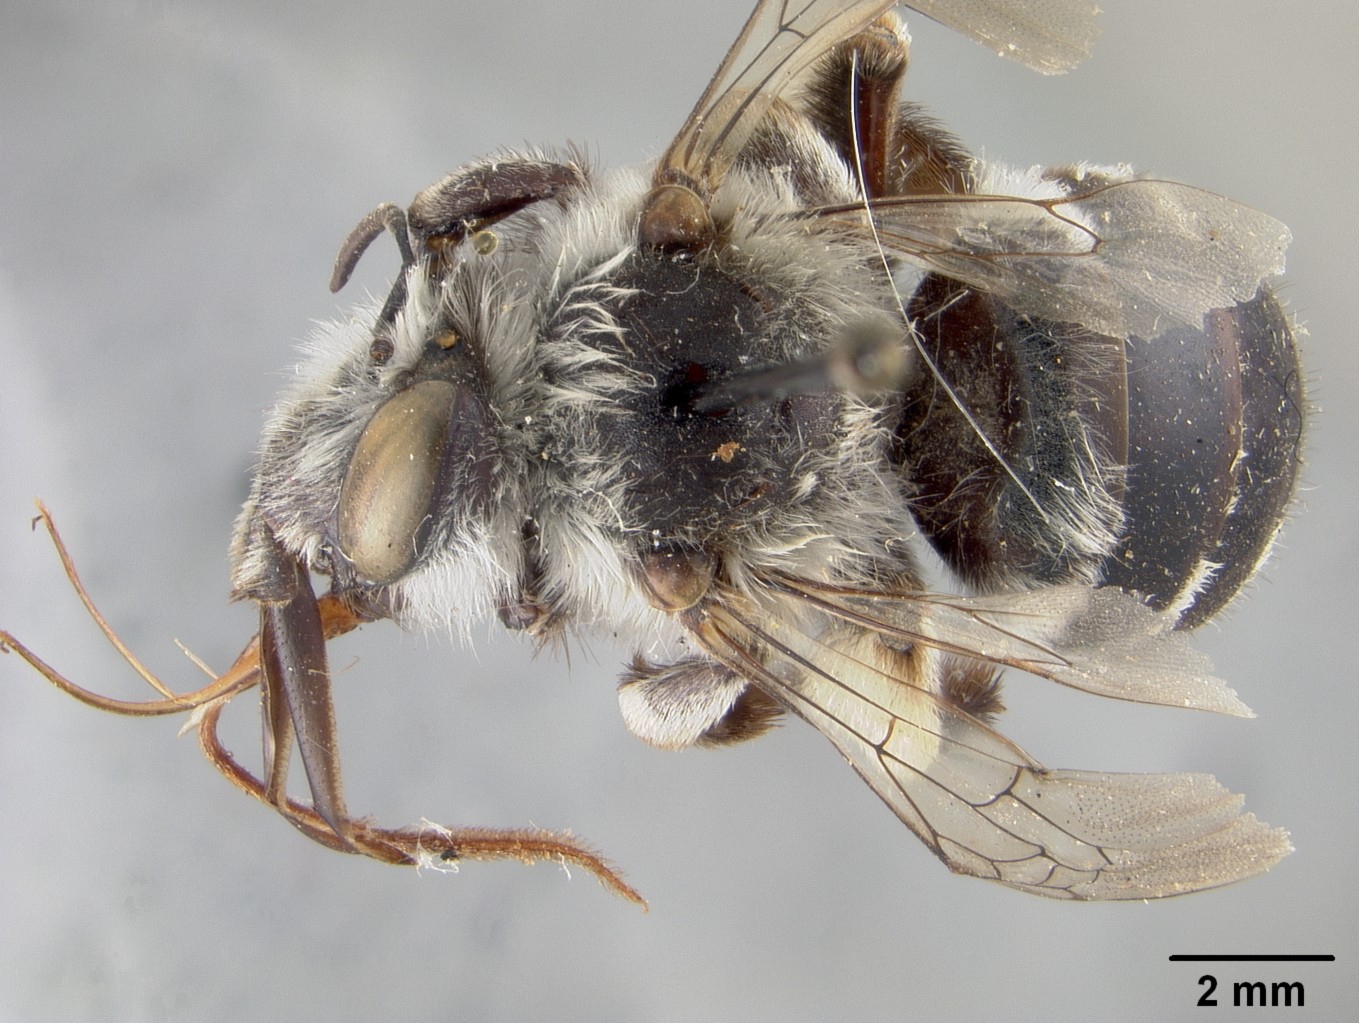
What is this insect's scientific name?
Anthophora robbi
